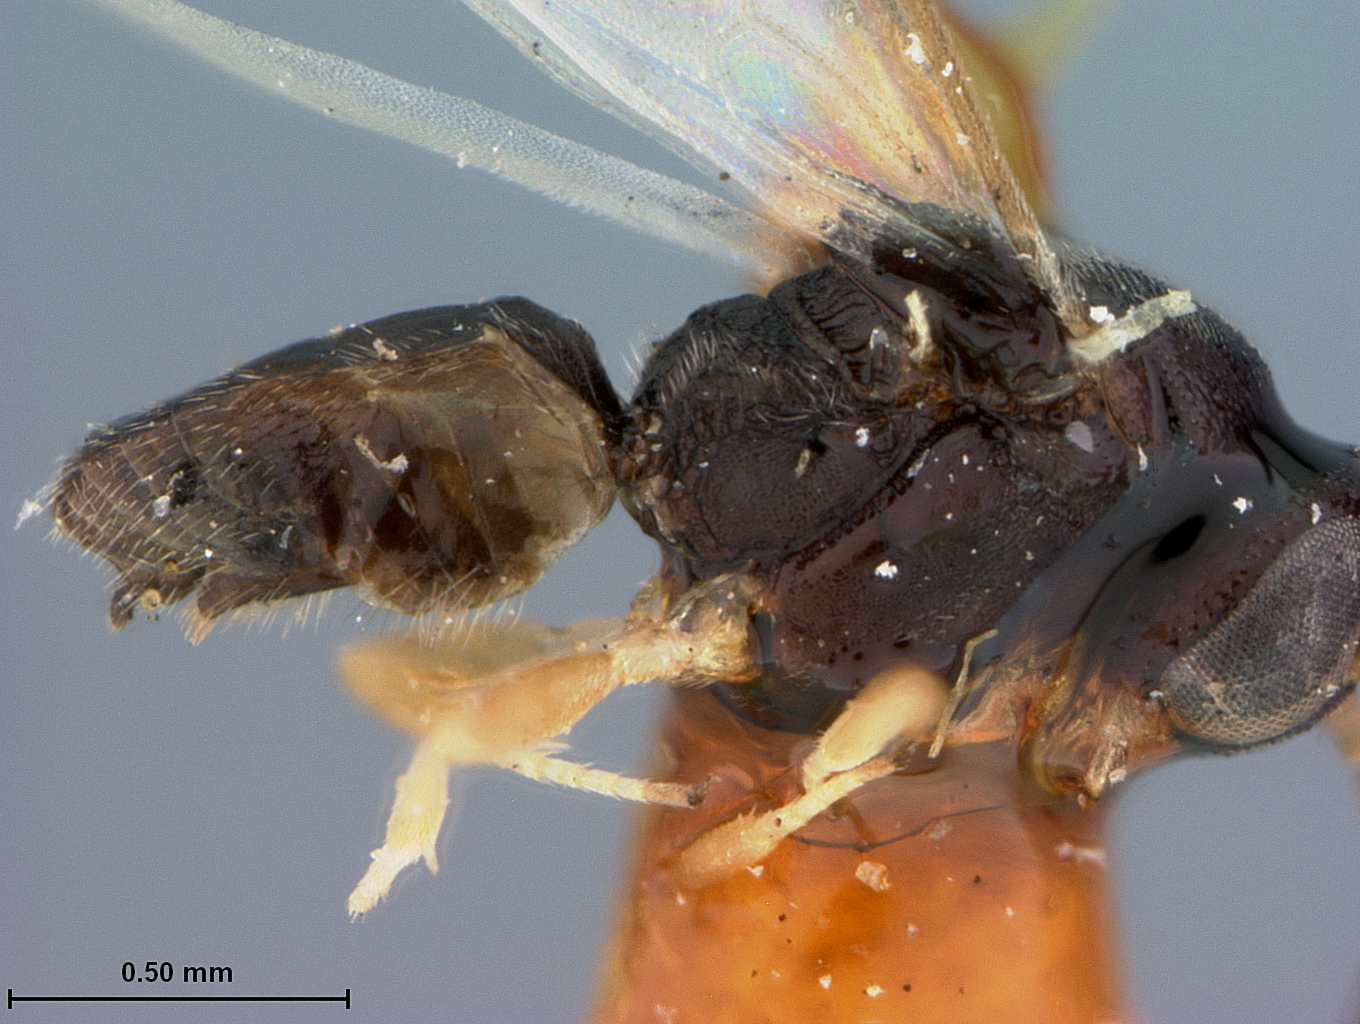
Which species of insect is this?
Elasmosoma vigilans
